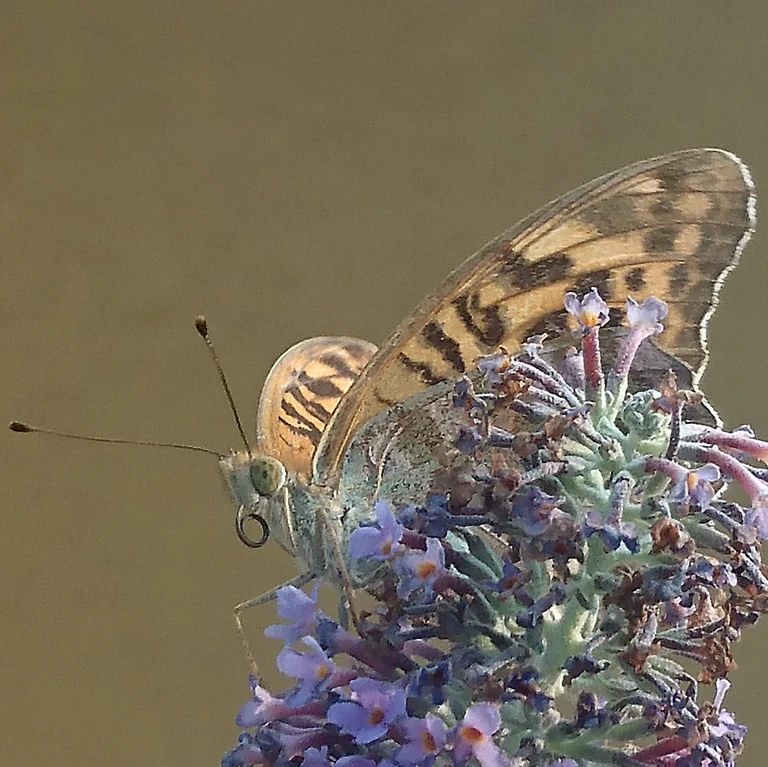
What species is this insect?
Argynnis paphia
